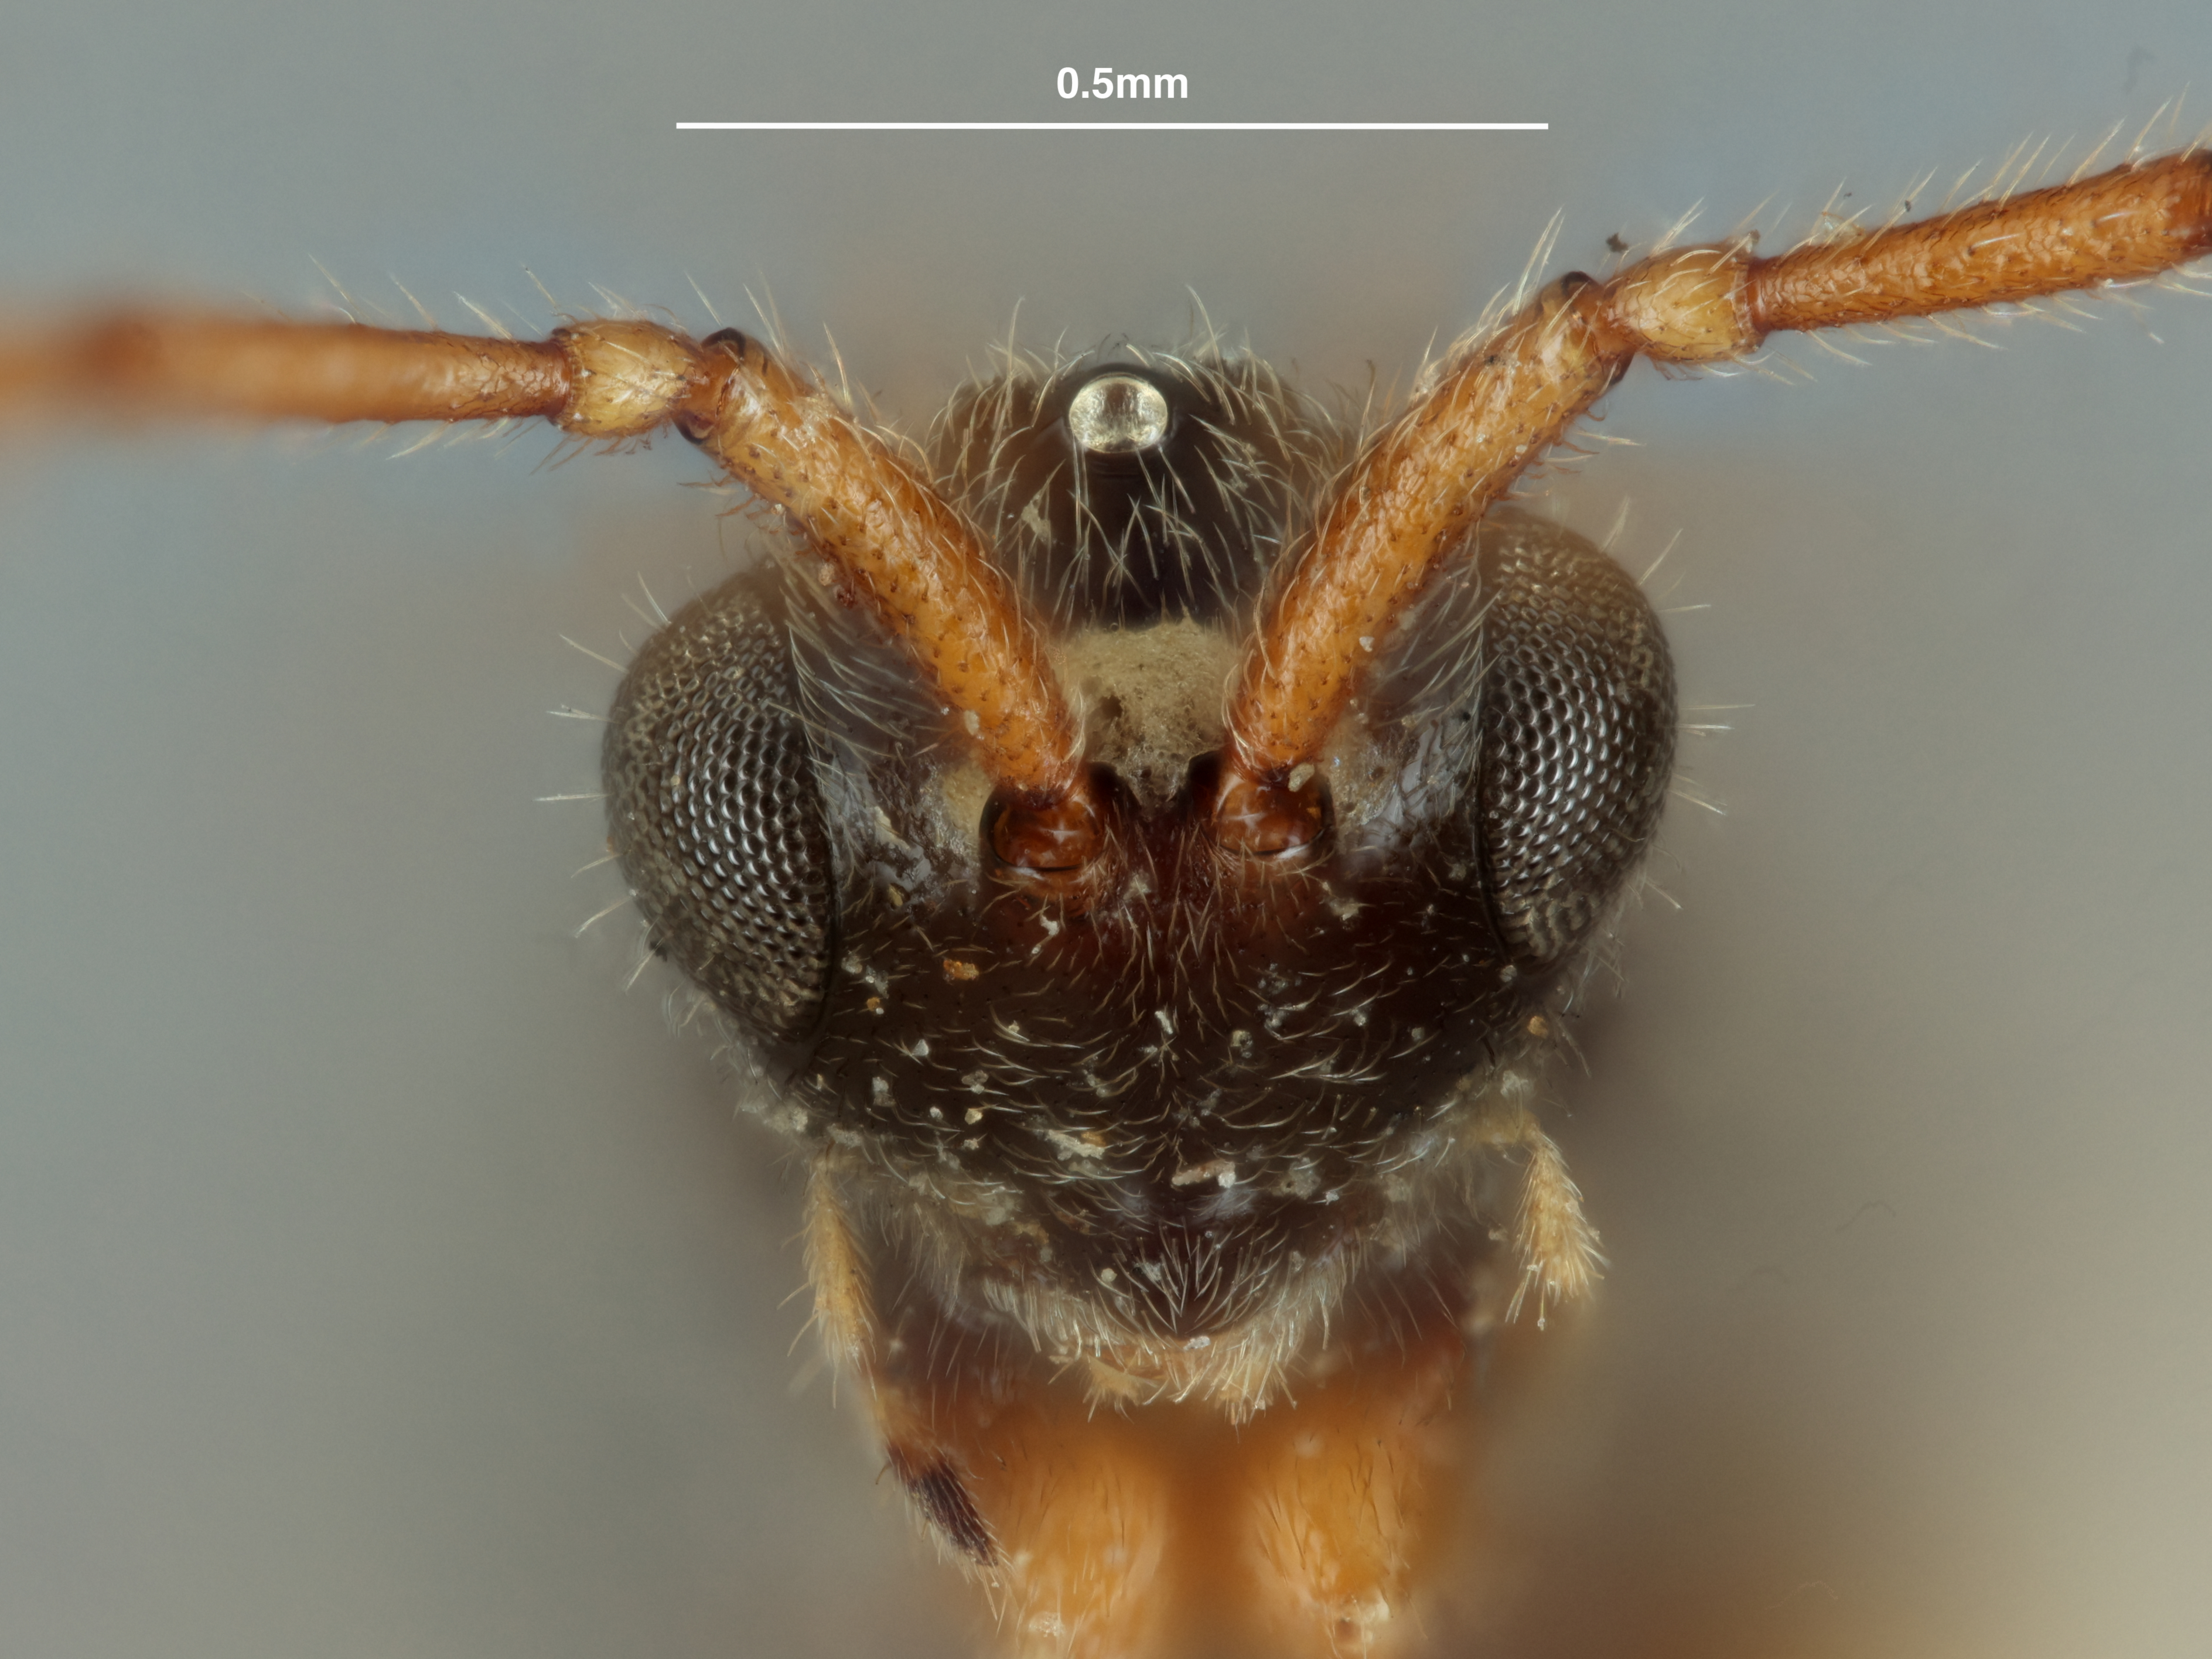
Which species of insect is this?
Miota conformis
